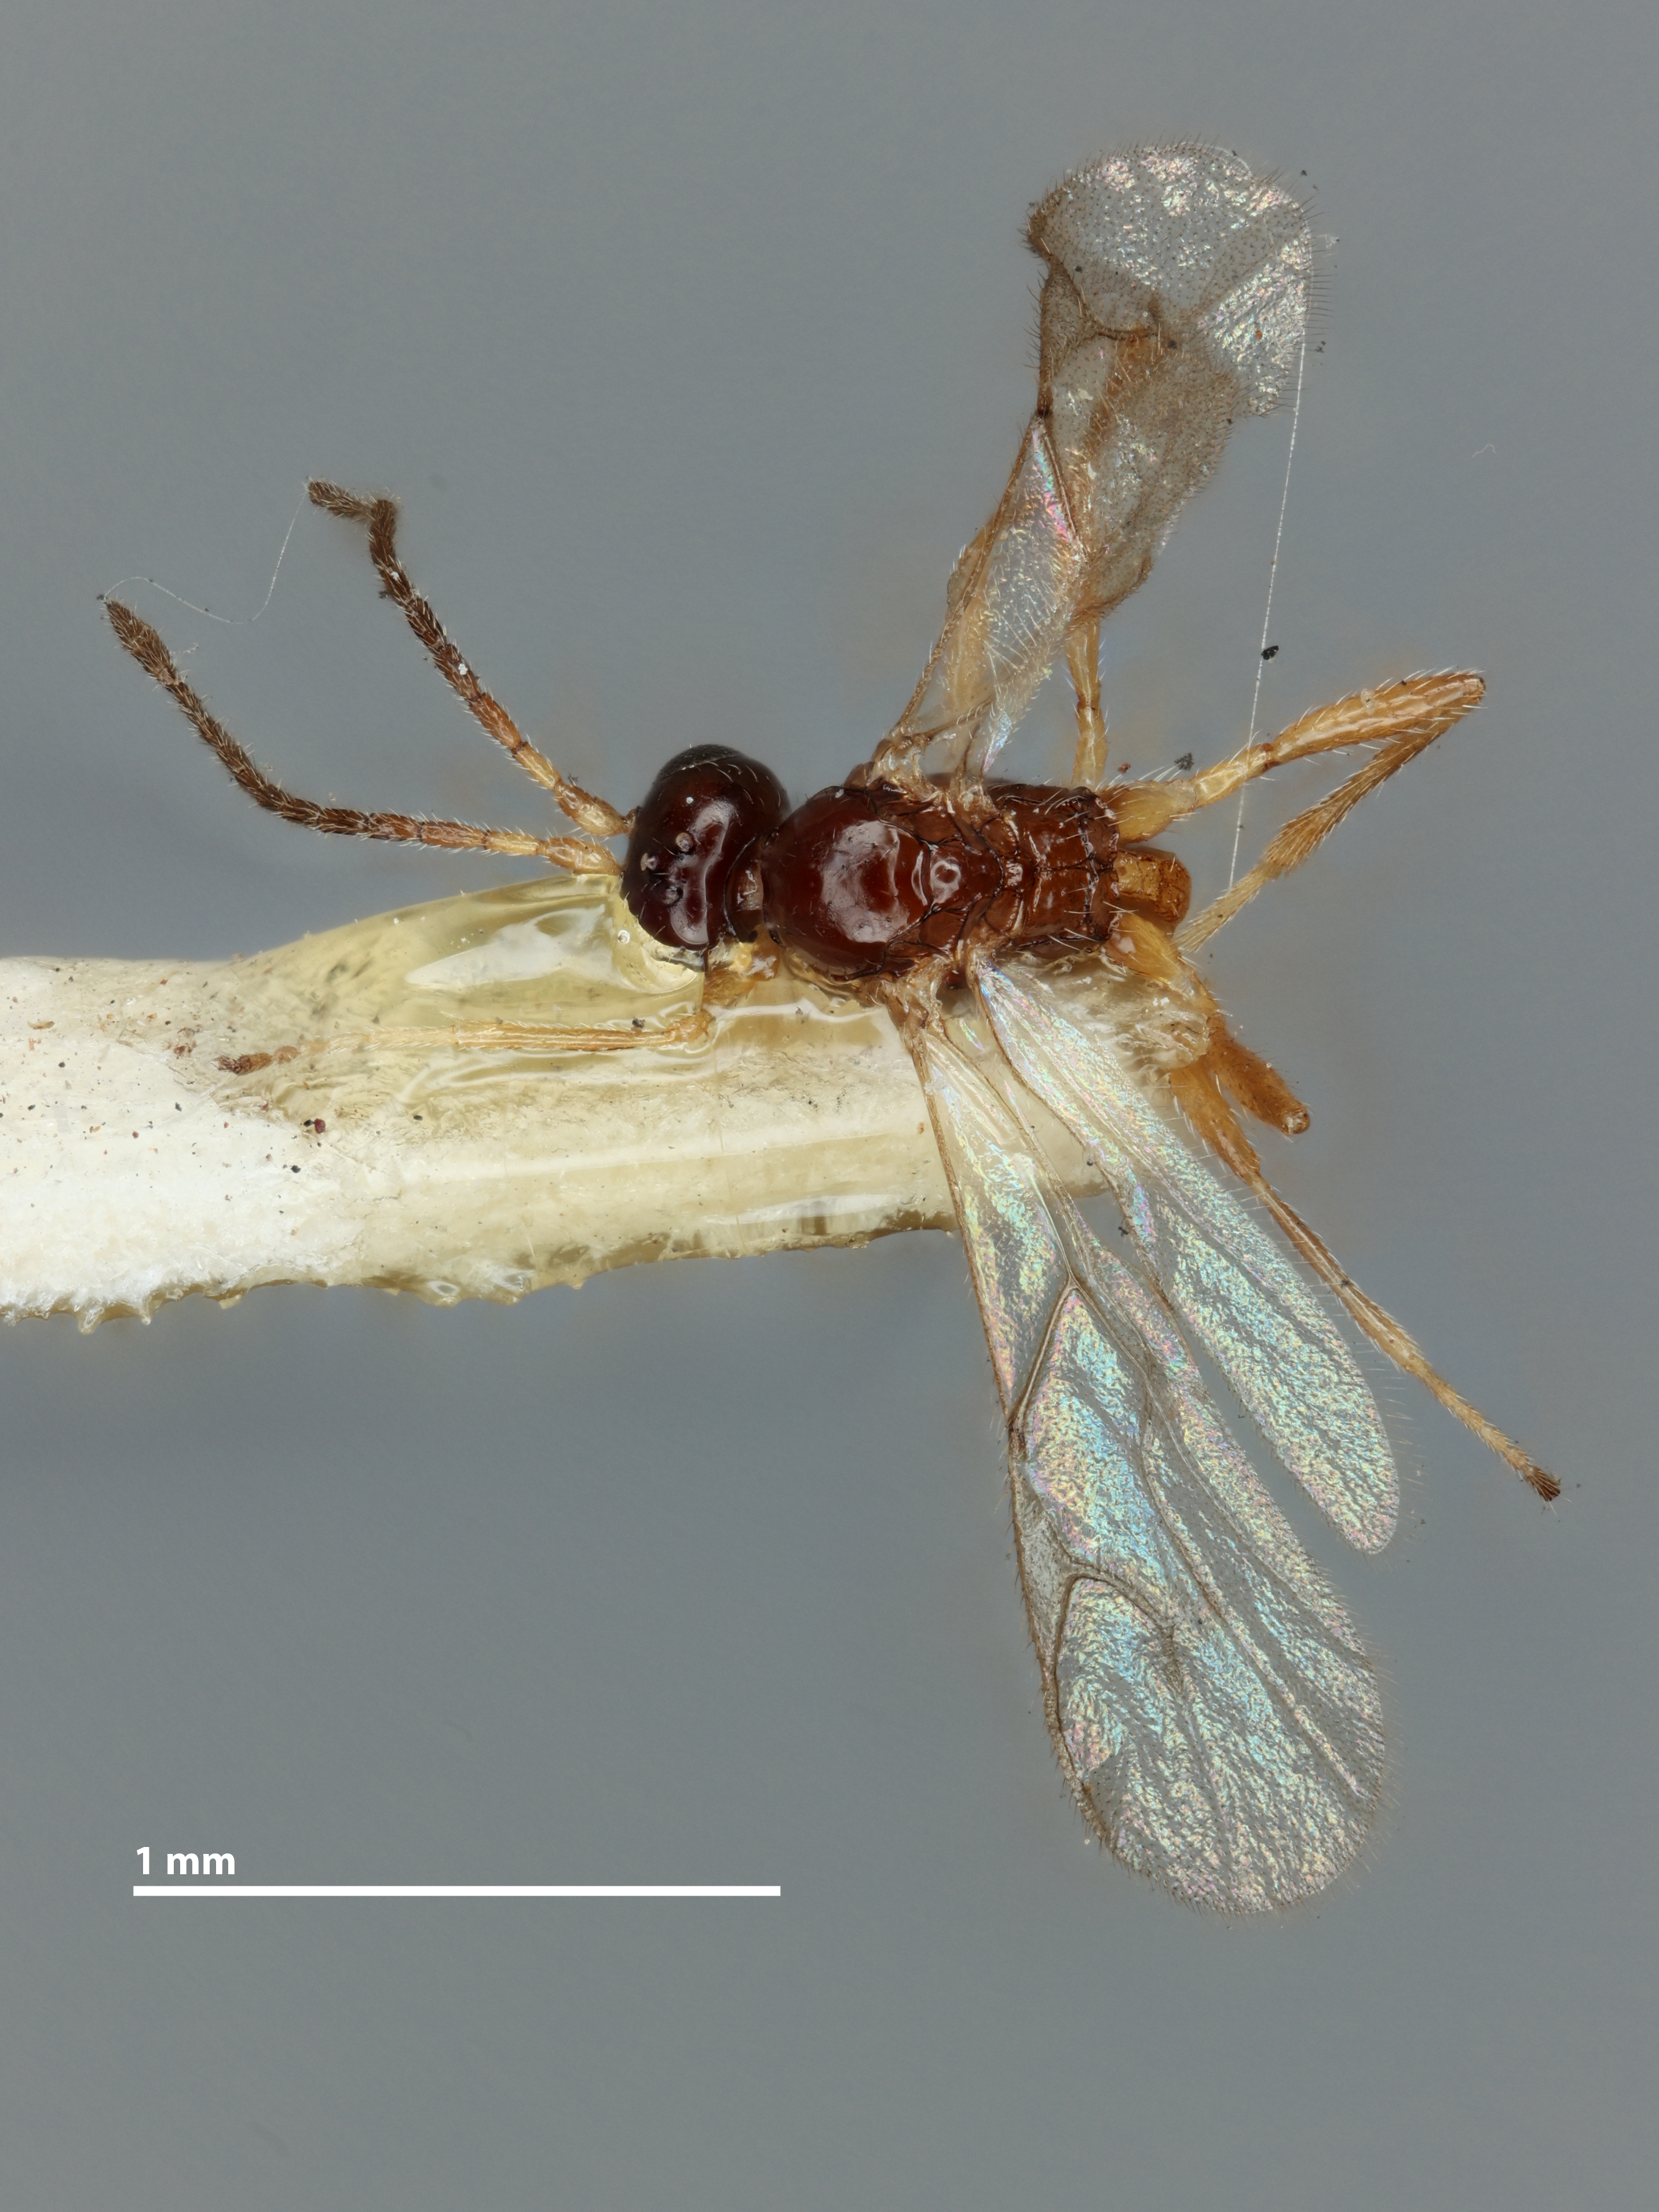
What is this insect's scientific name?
Aphidius nigriteleus
